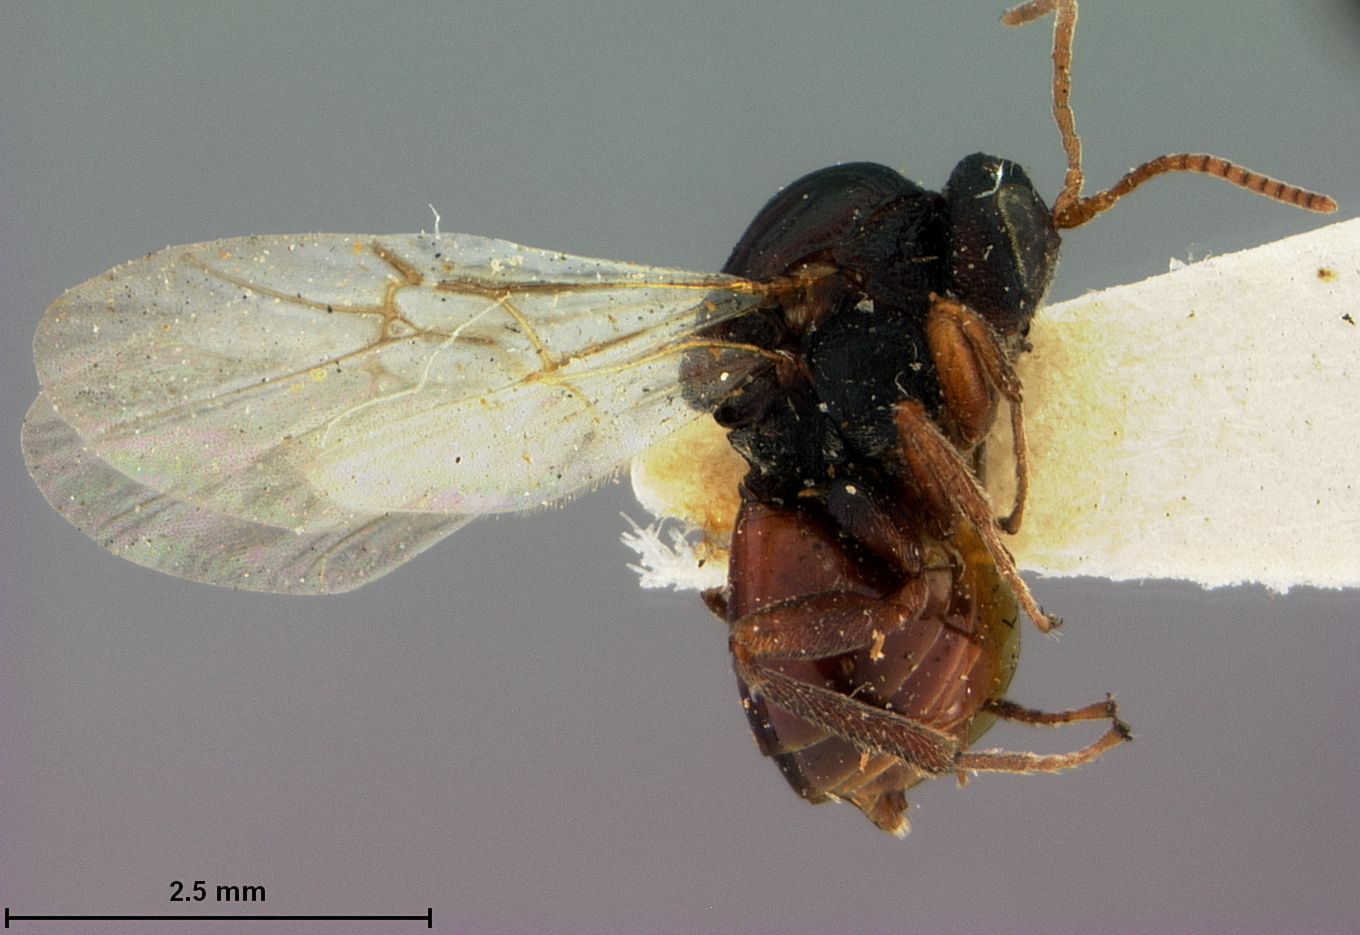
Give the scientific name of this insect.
Callirhytis perobscura
